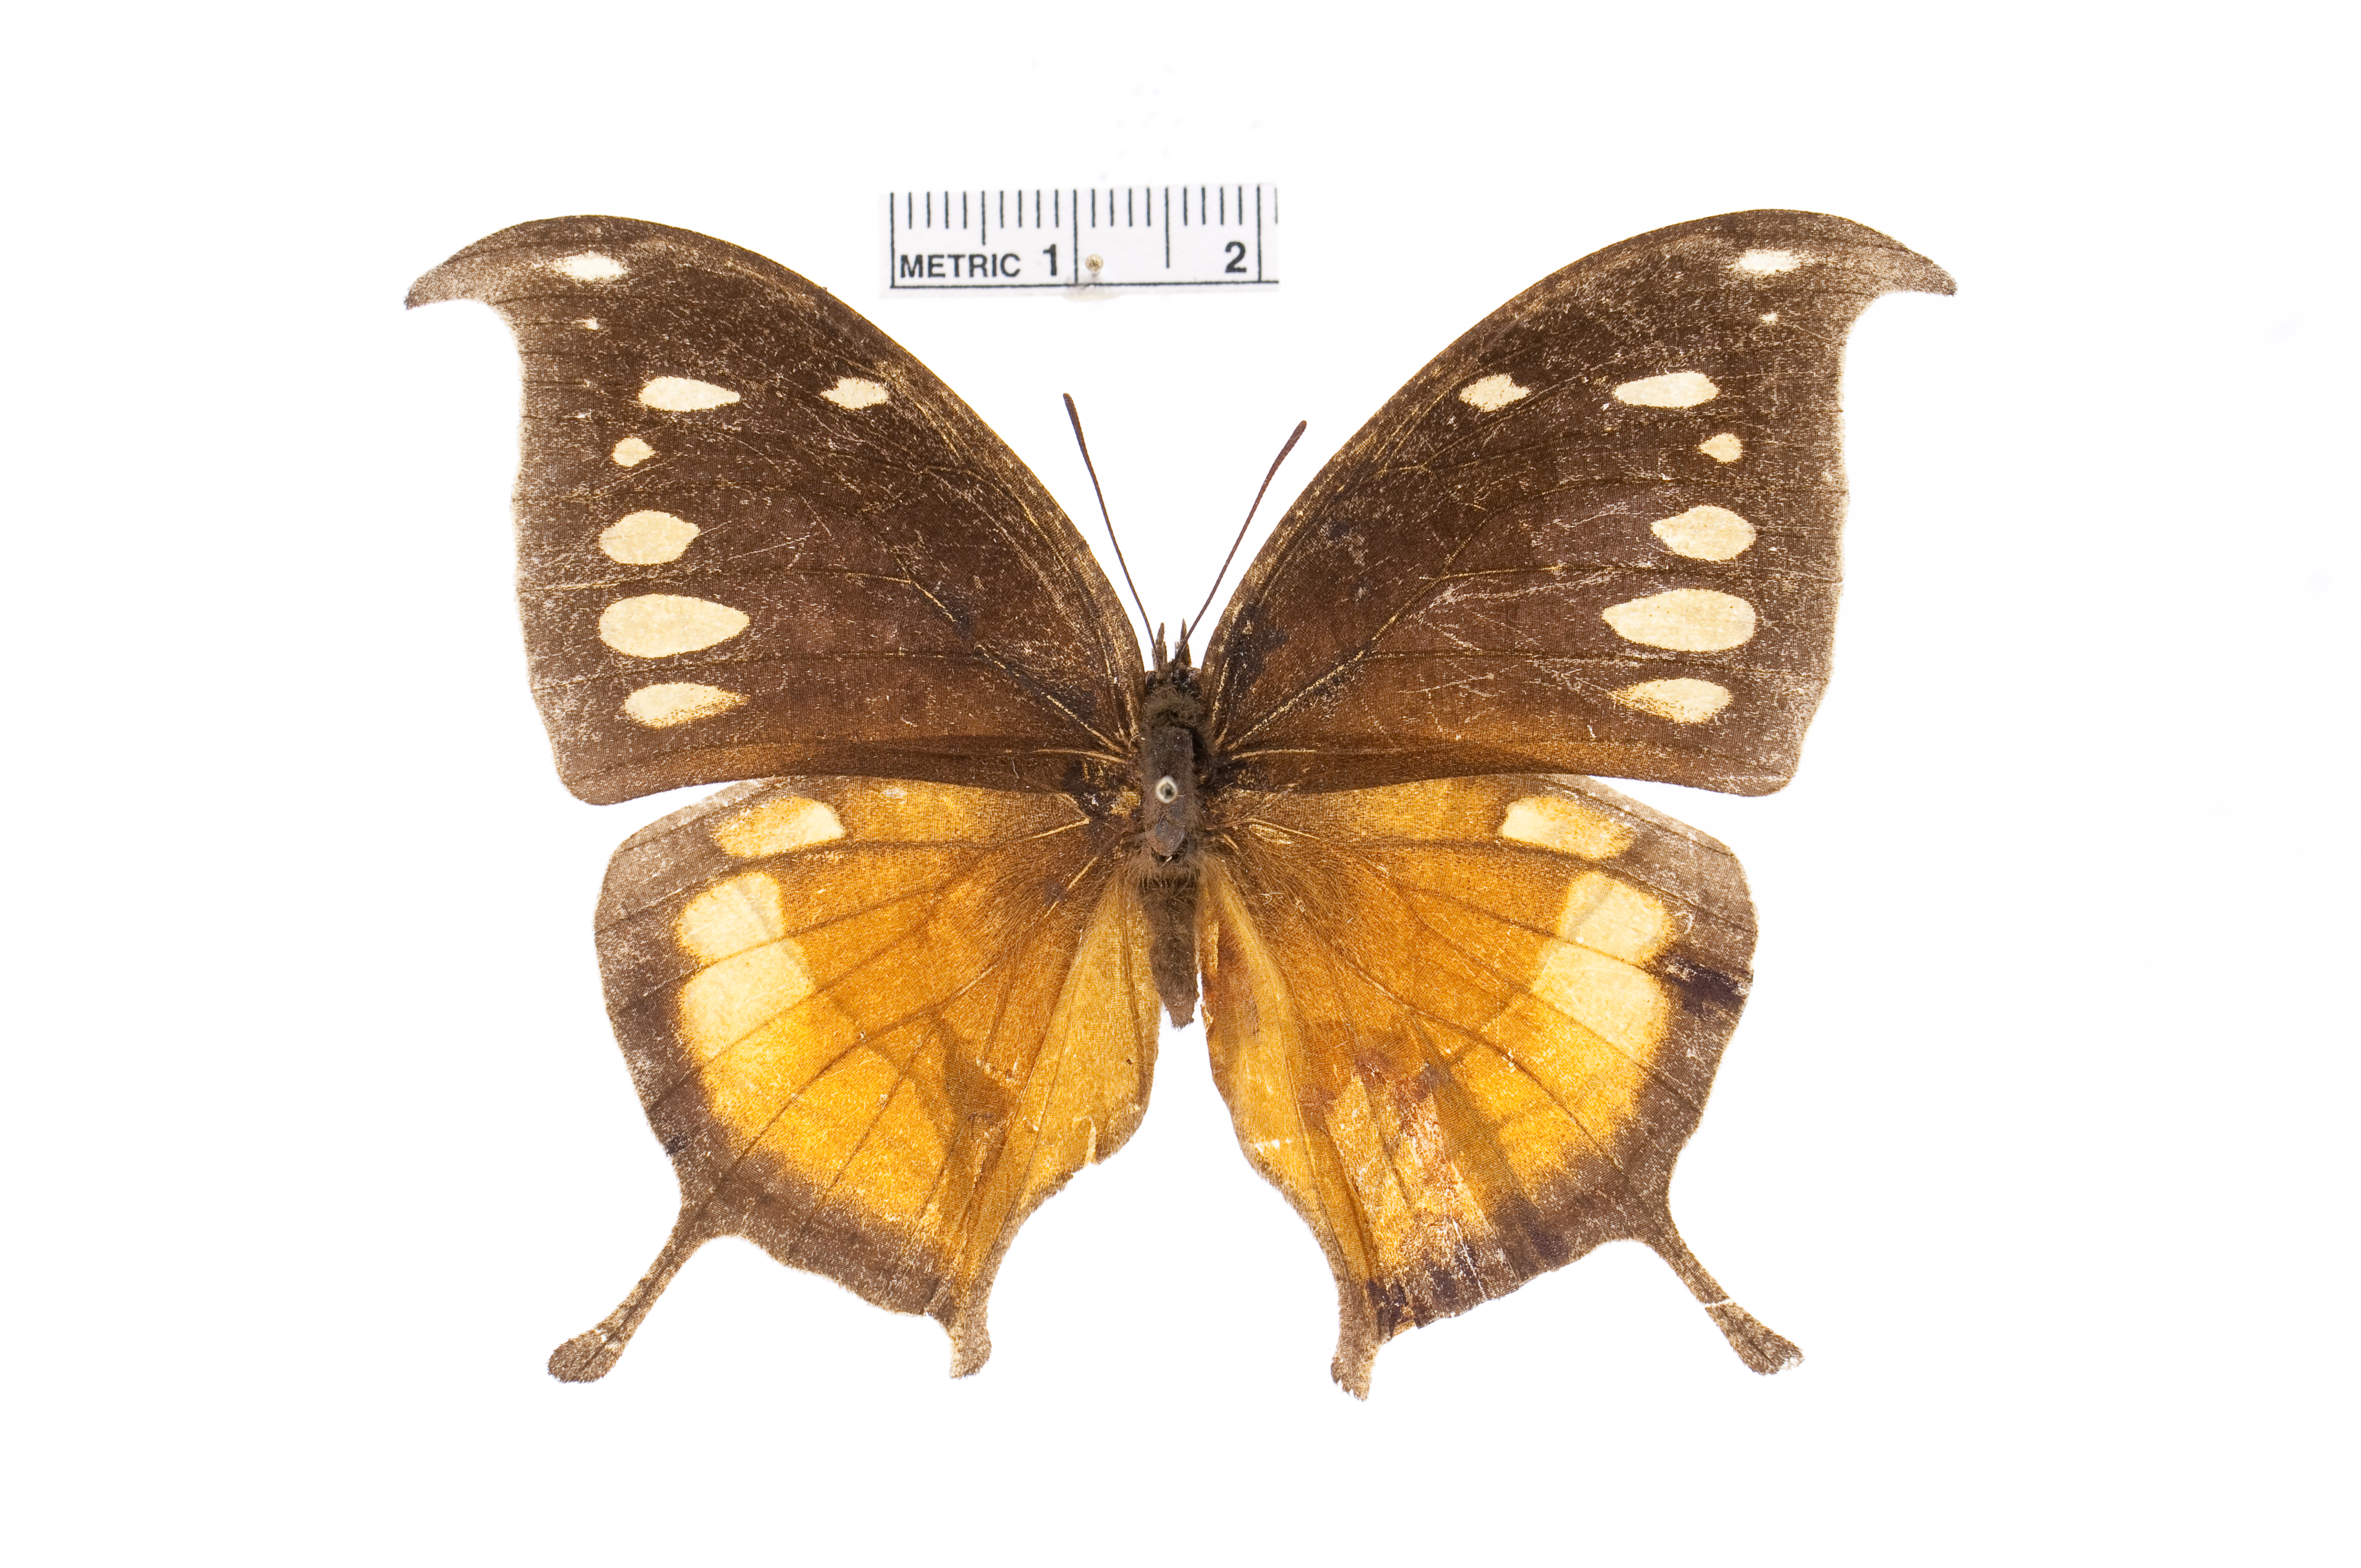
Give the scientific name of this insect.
Consul panariste
